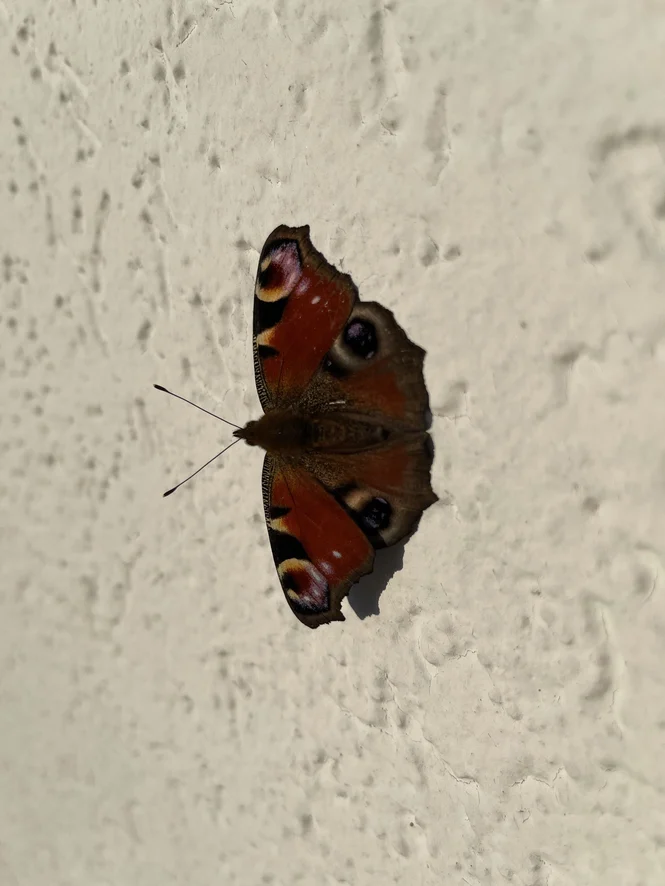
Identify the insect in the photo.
Aglais io
